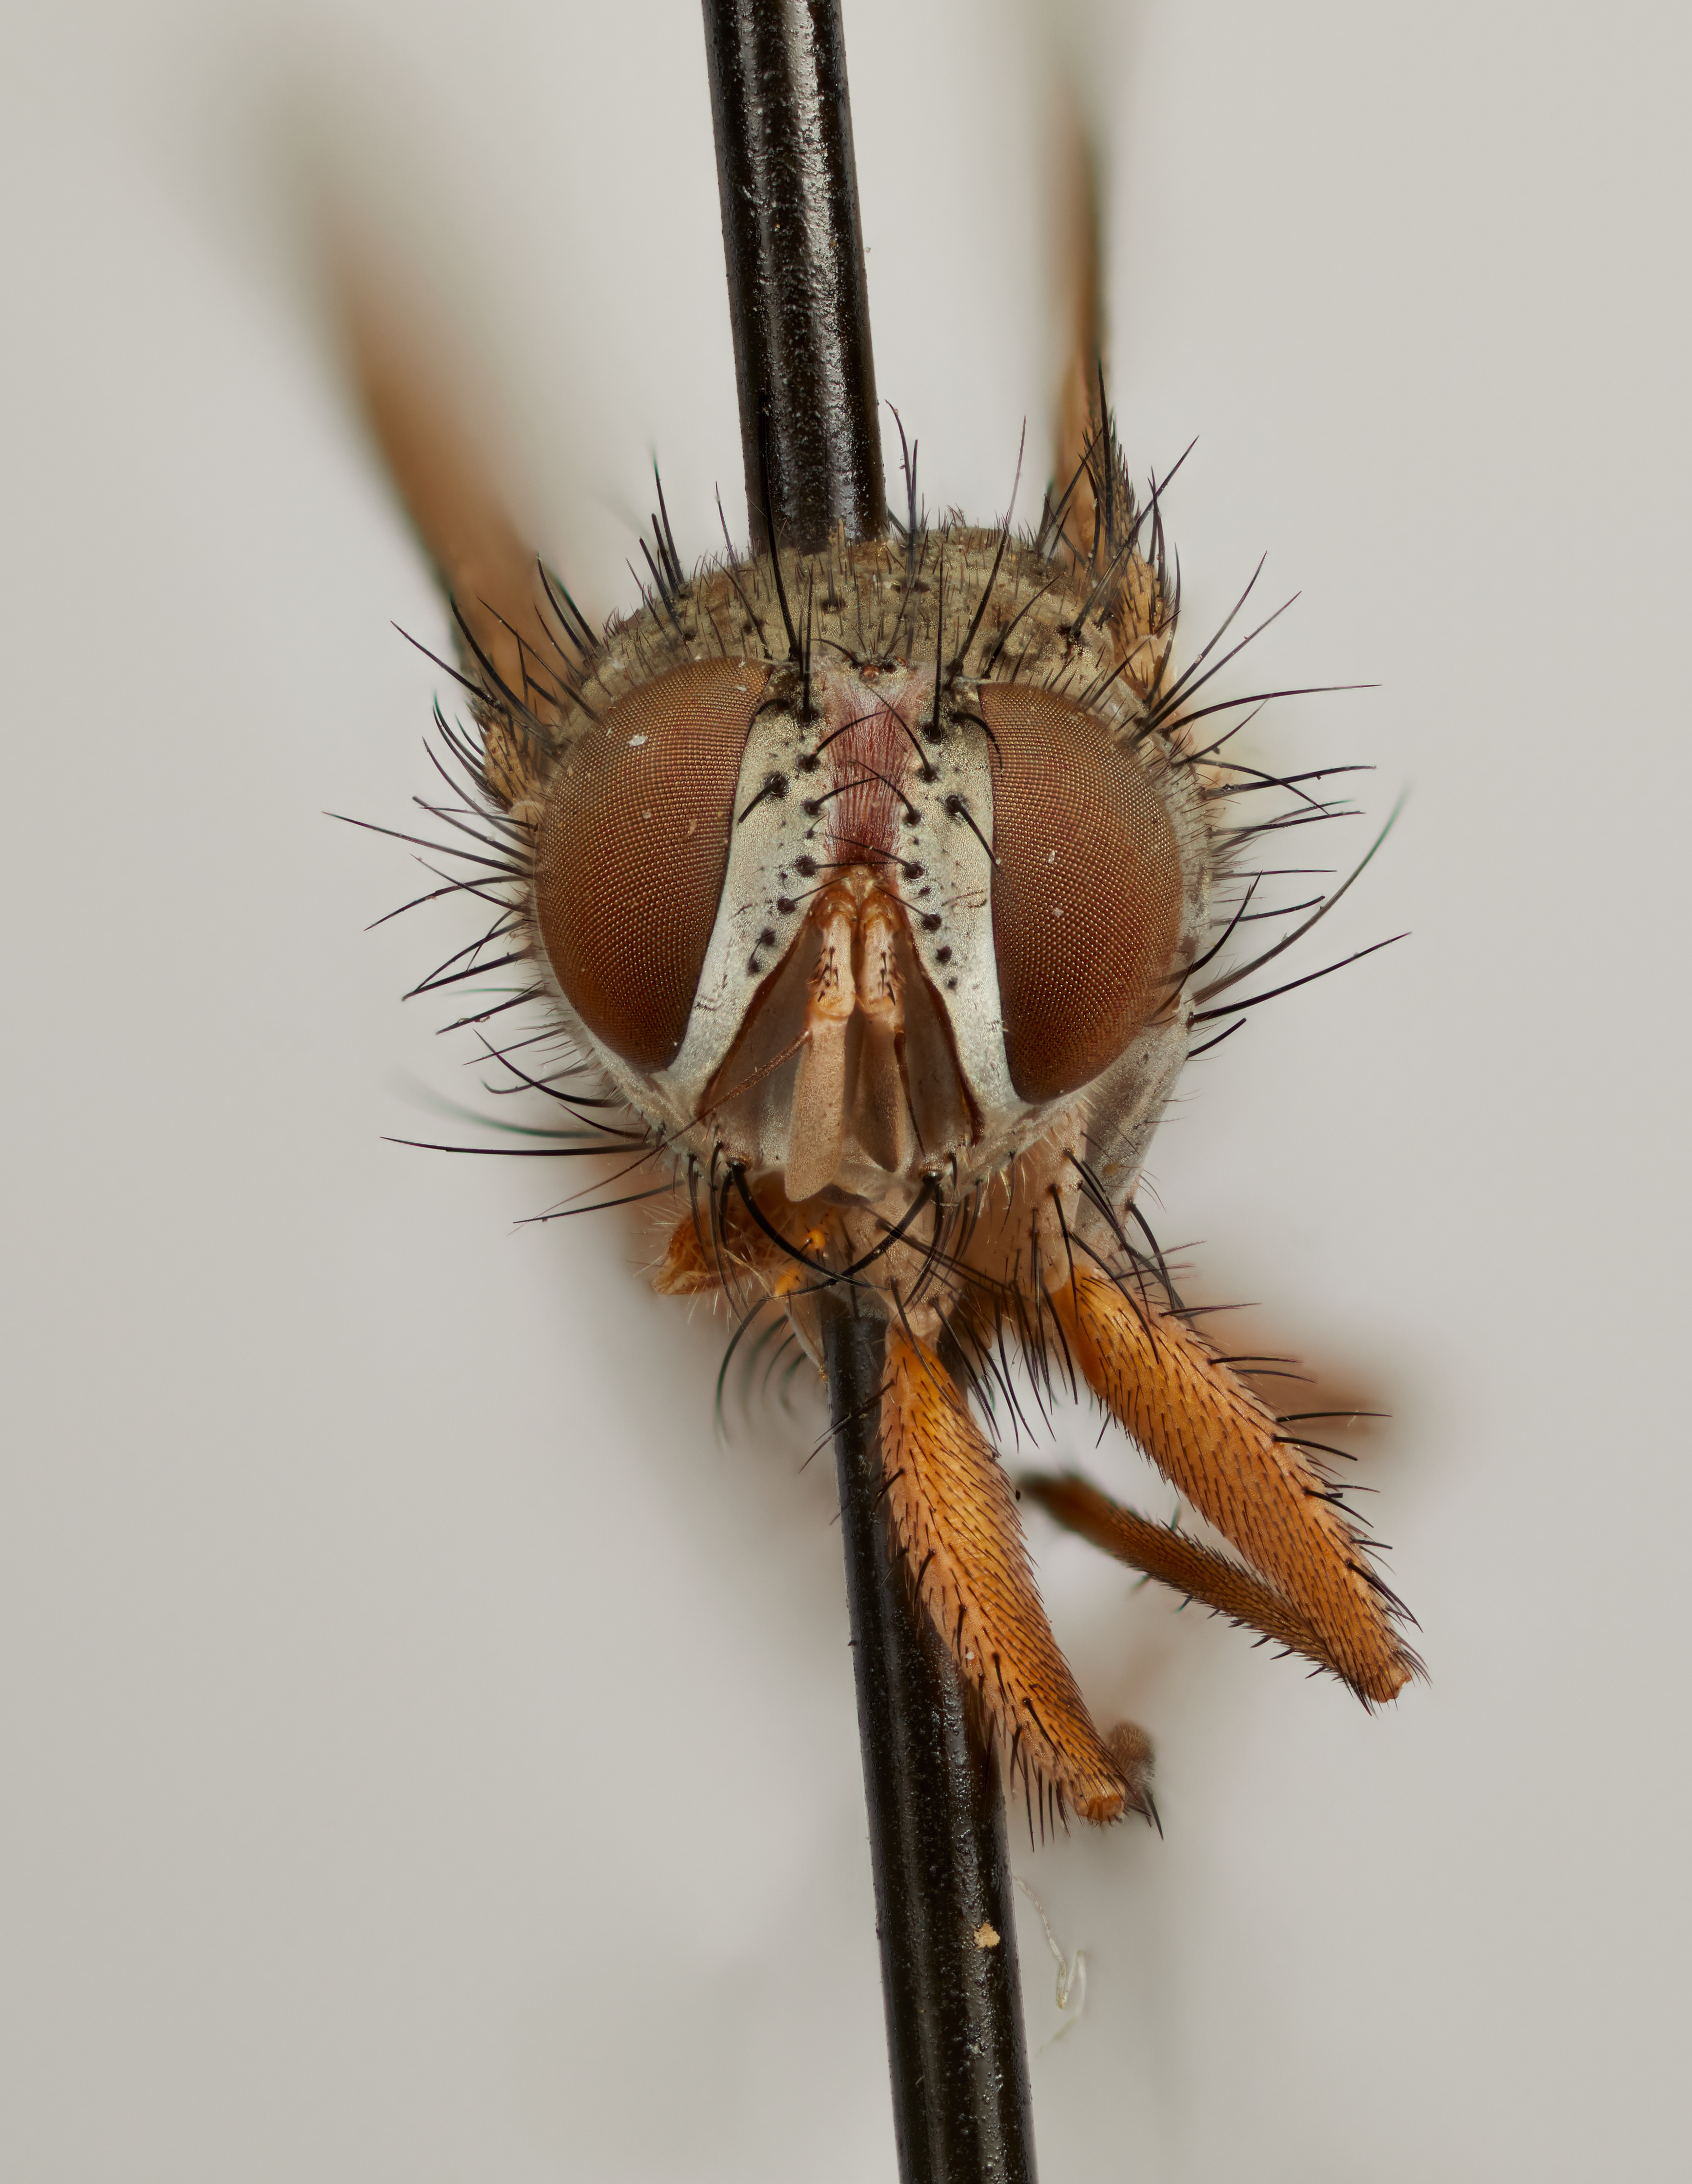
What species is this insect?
Meigenielloides cinerea
